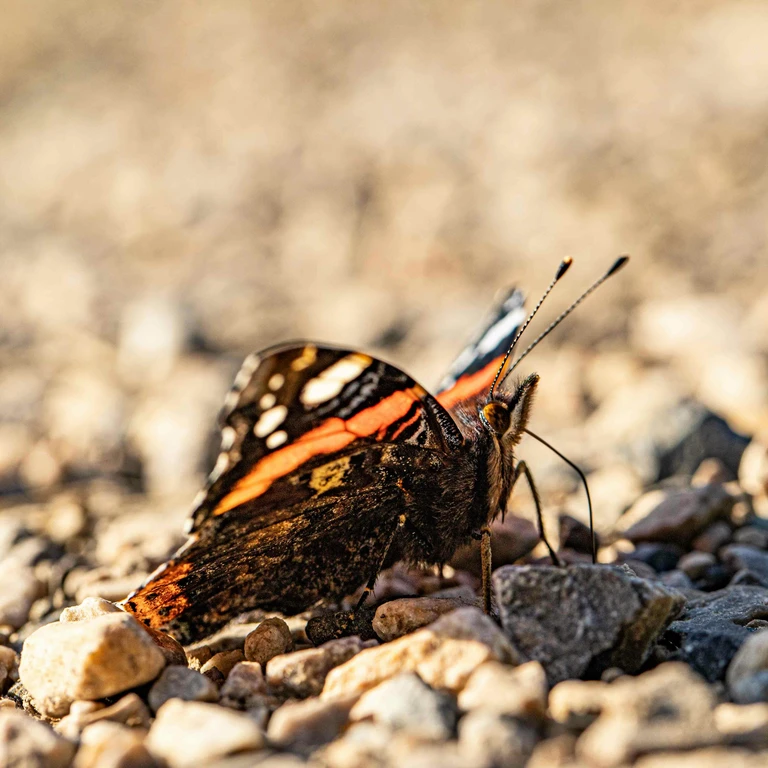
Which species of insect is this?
Vanessa atalanta
